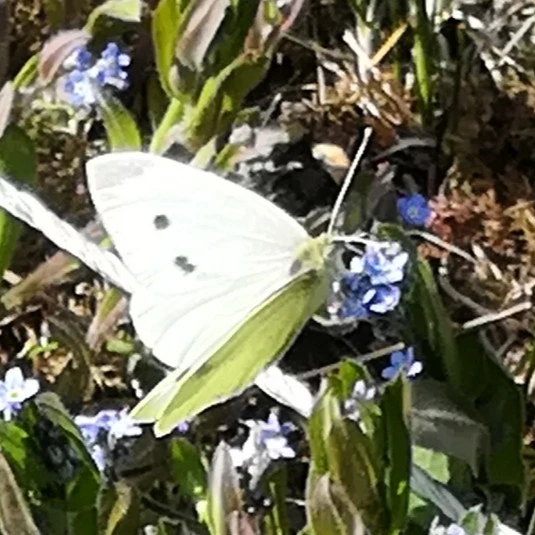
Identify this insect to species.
Pieris rapae
